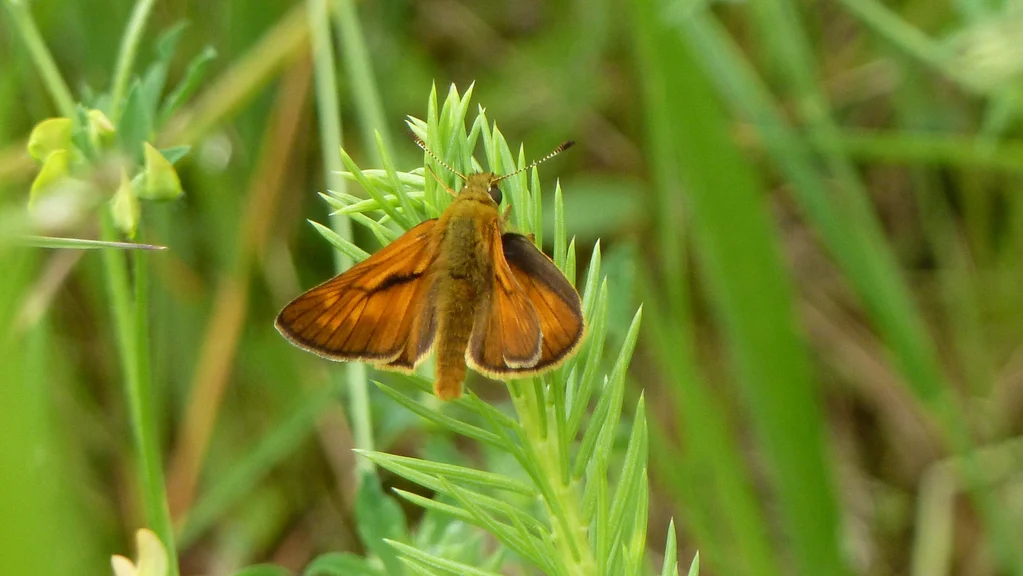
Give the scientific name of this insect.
Ochlodes sylvanus (also Ochlodes venata)
